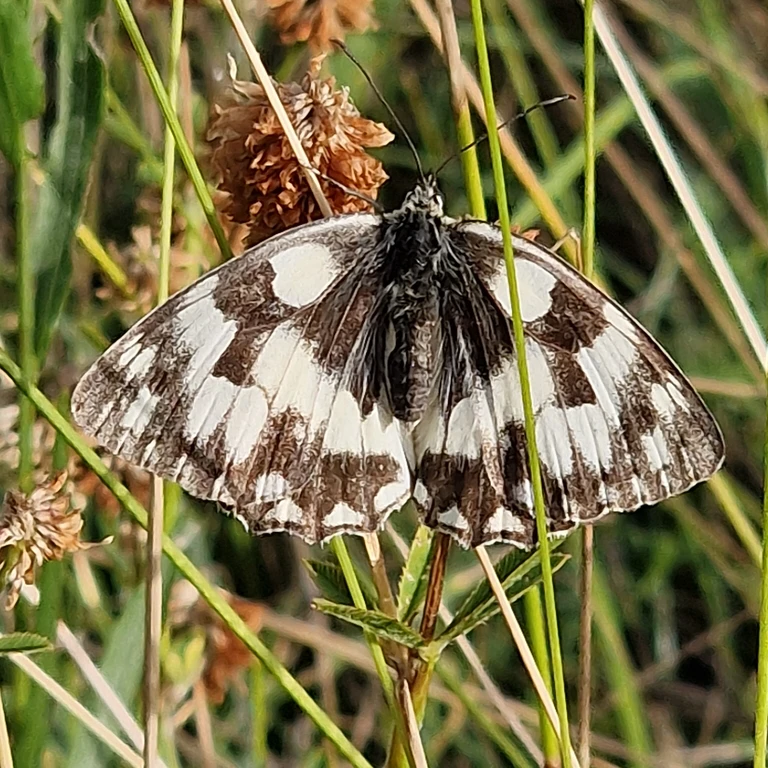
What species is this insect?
Melanargia galathea
